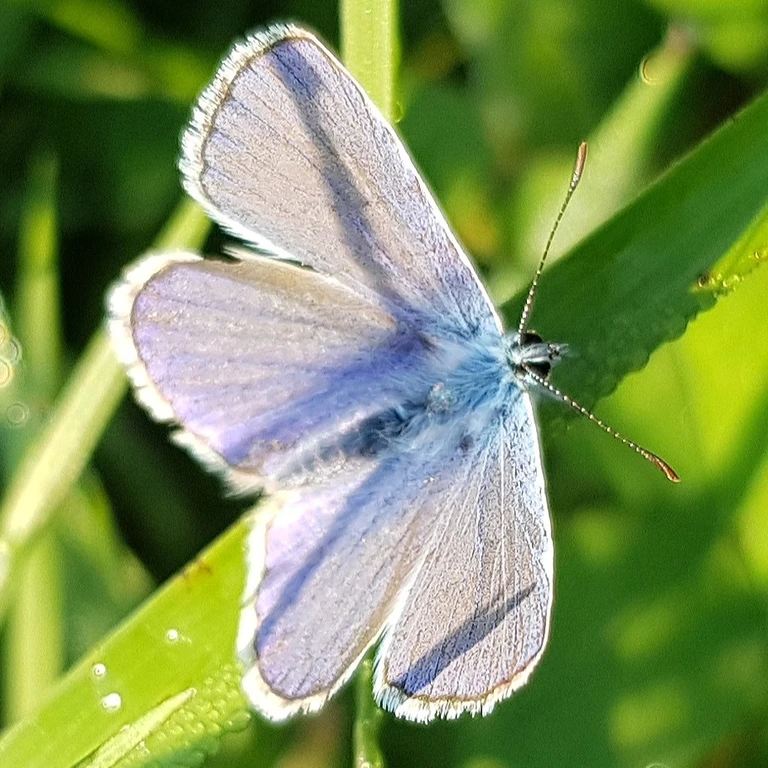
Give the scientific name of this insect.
Polyommatus icarus
